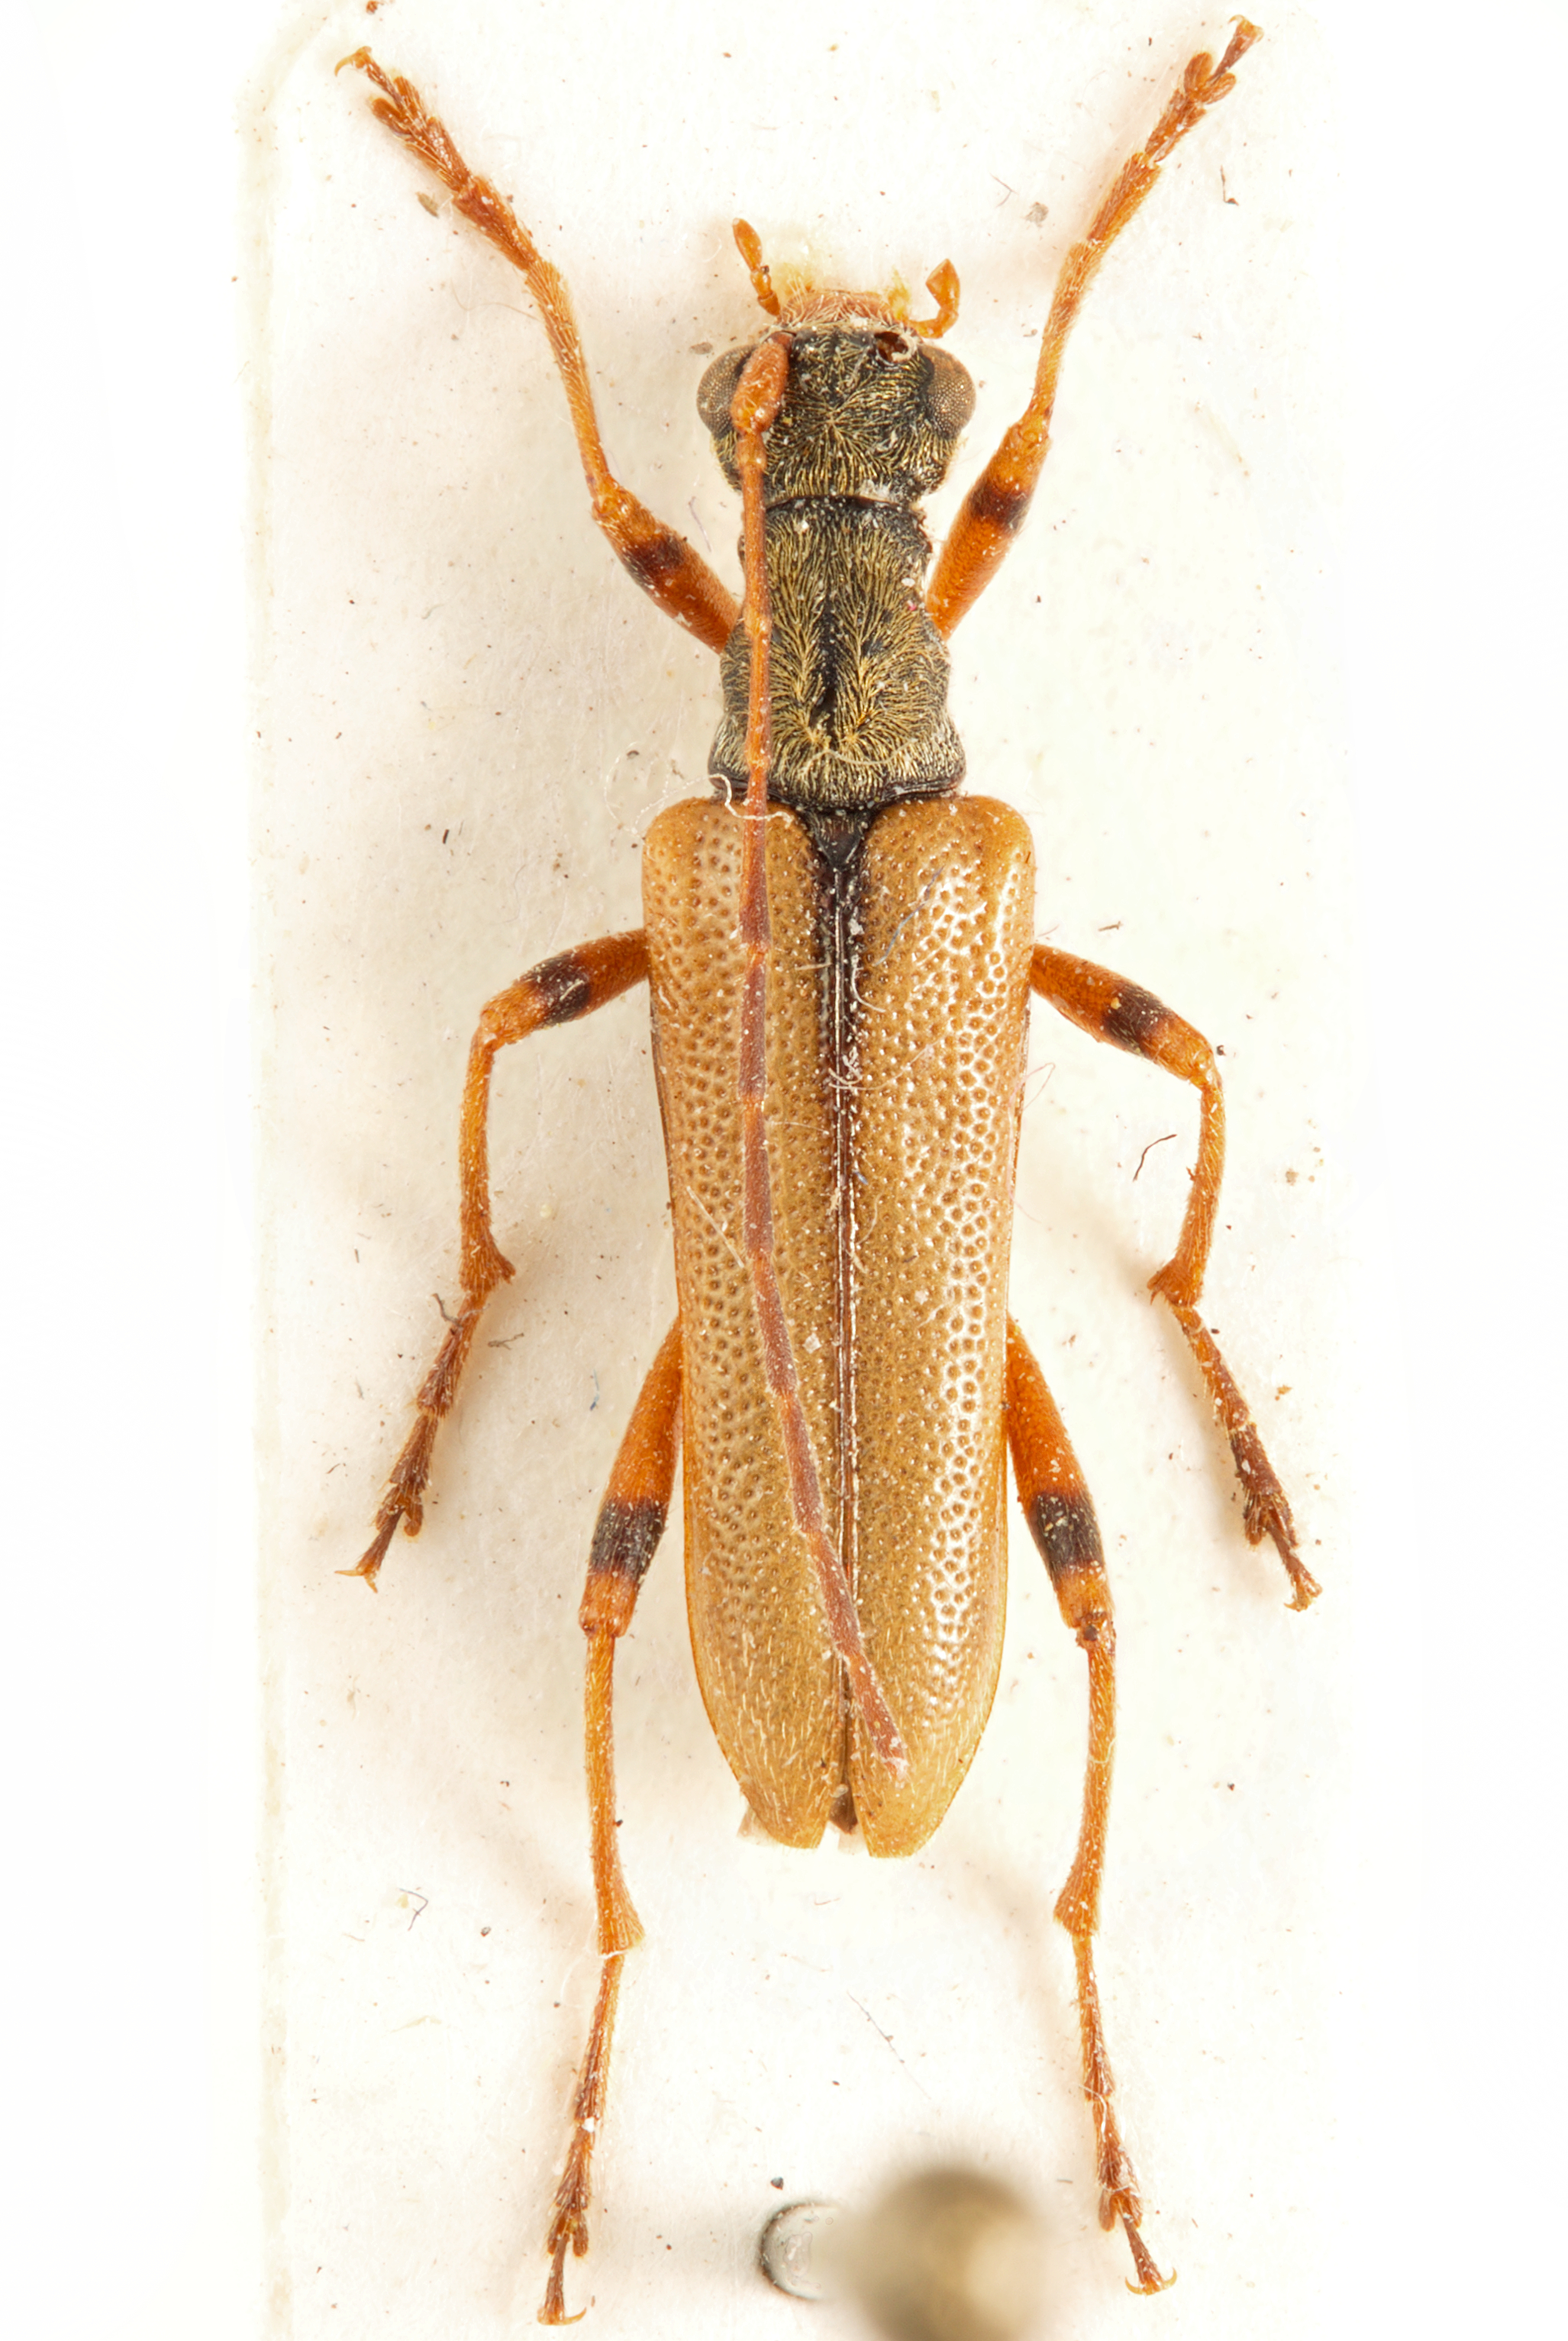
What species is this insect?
Fallacia elegans
